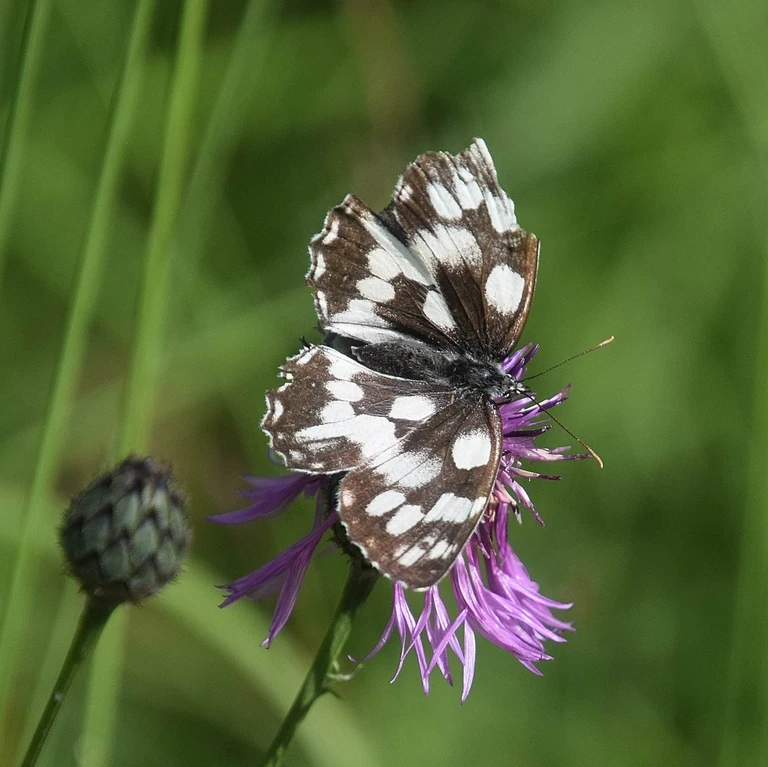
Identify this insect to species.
Melanargia galathea
